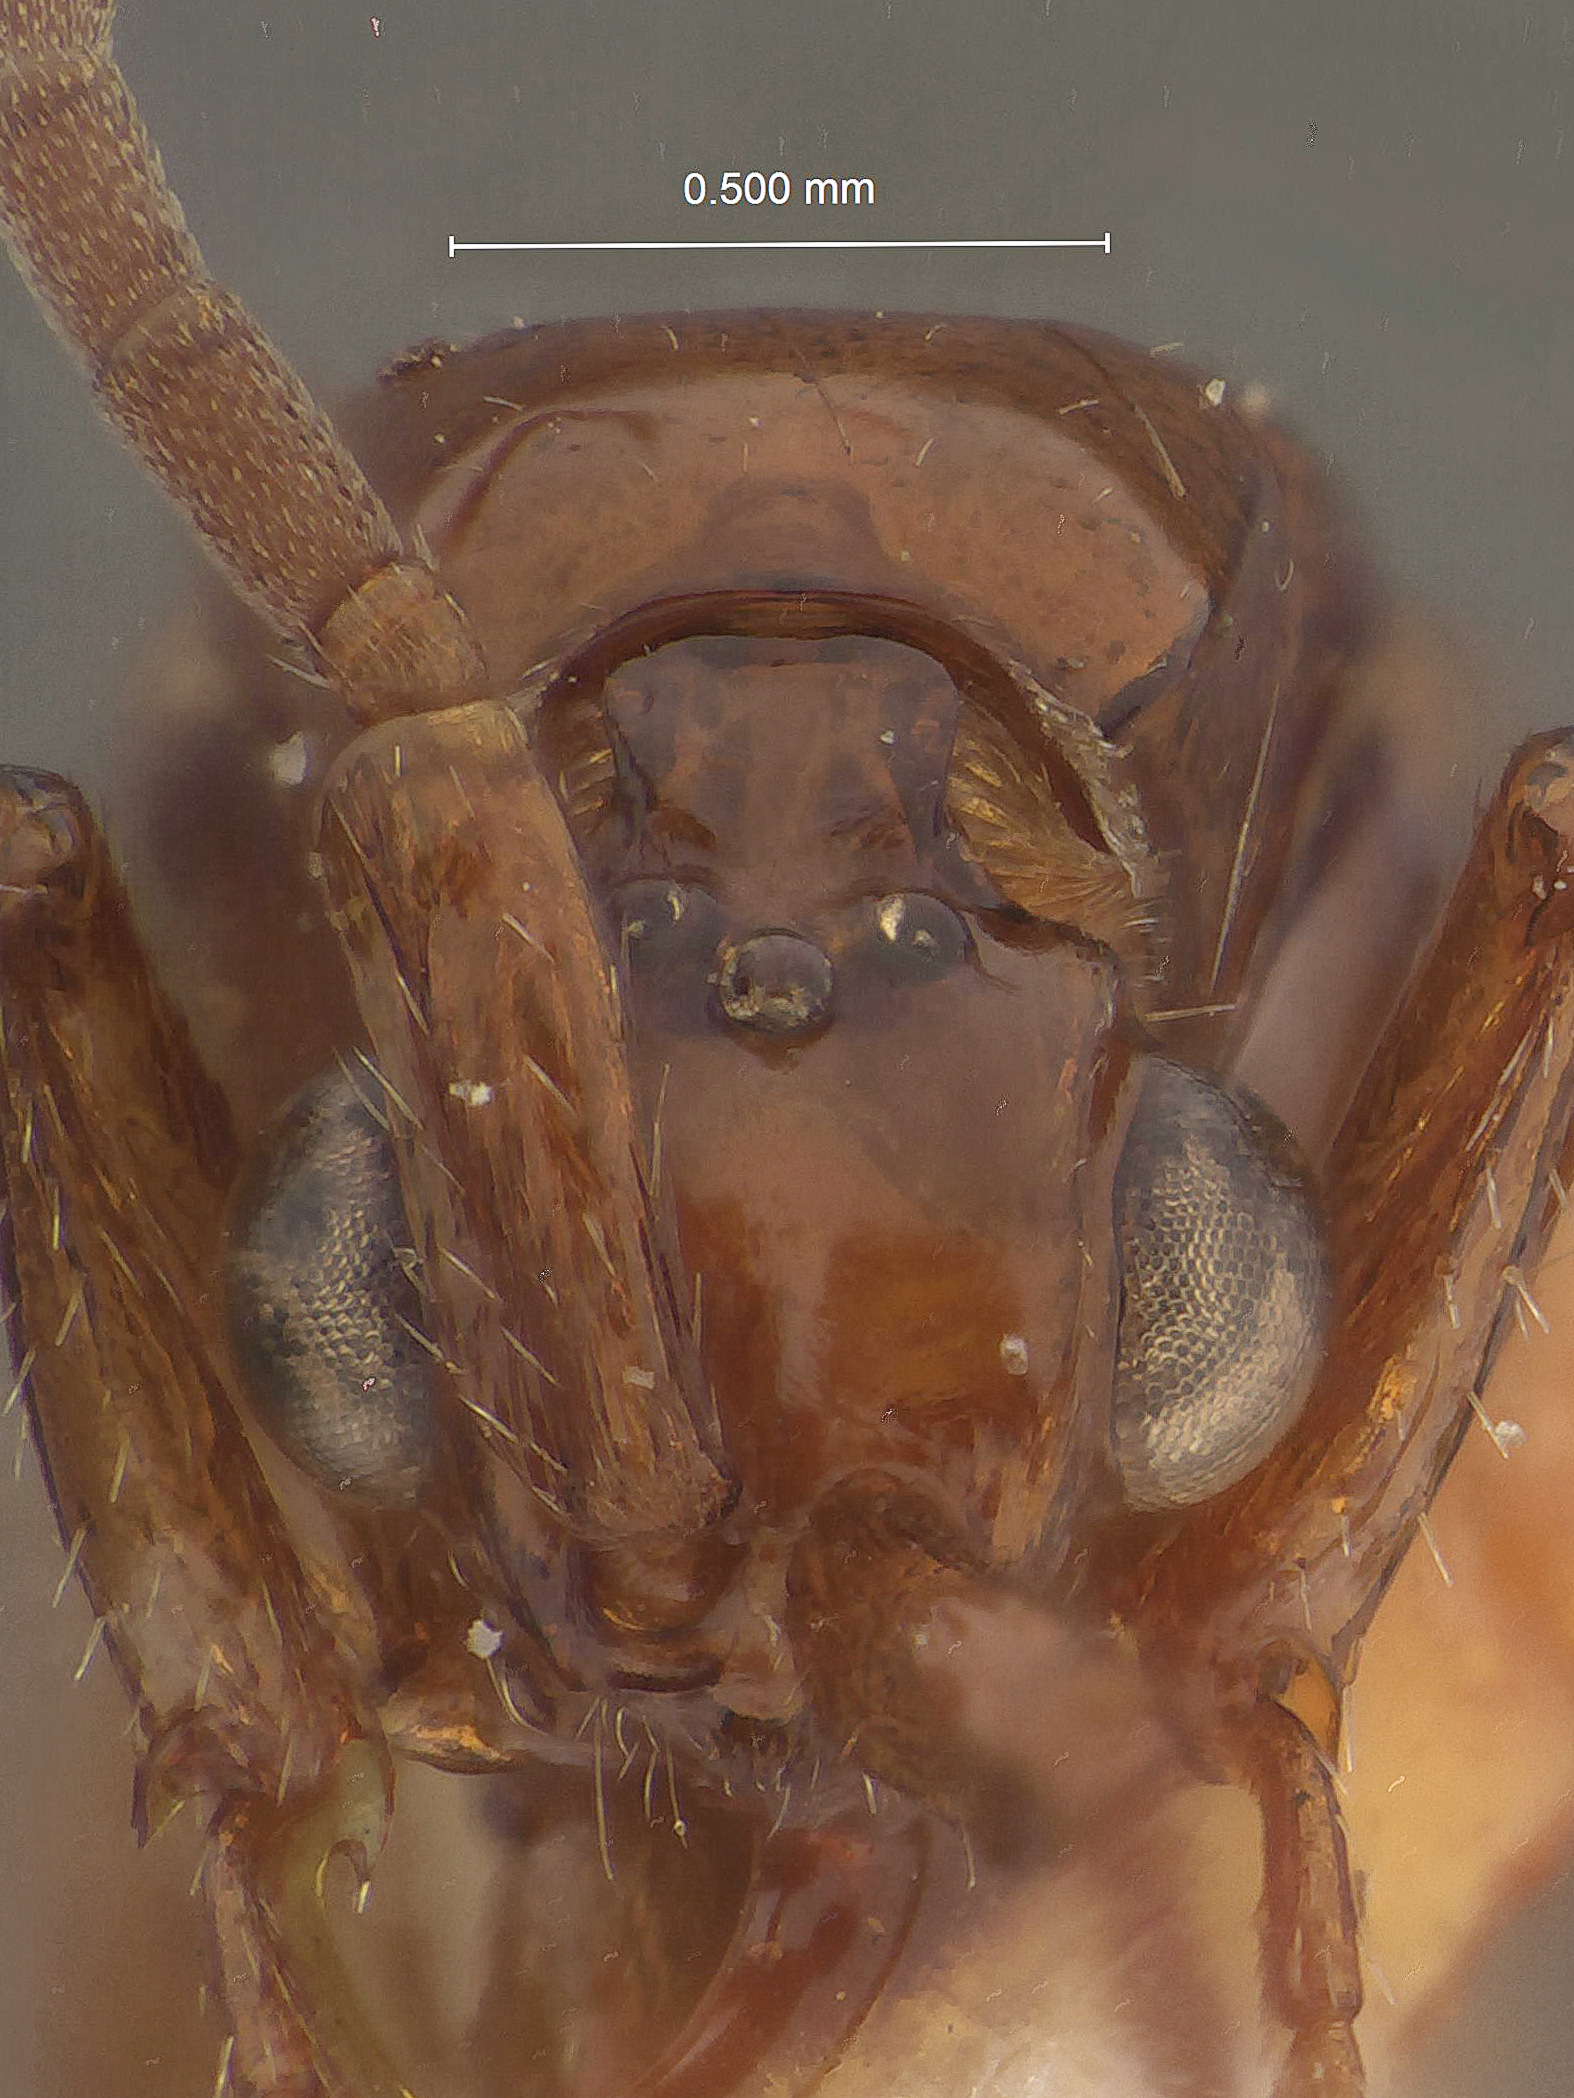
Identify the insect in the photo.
Loboscelidea brunnea
